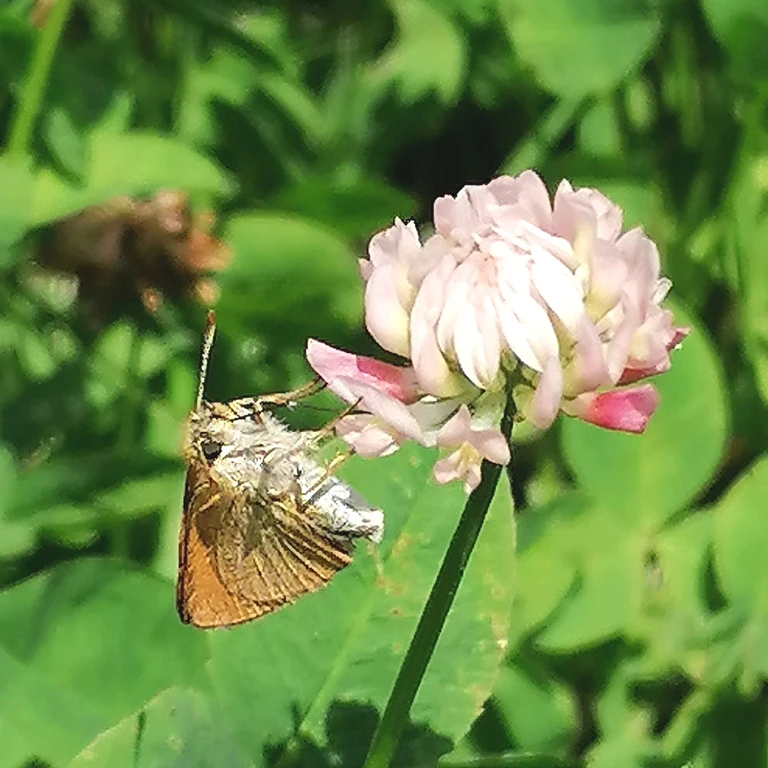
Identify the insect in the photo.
Thymelicus sylvestris
